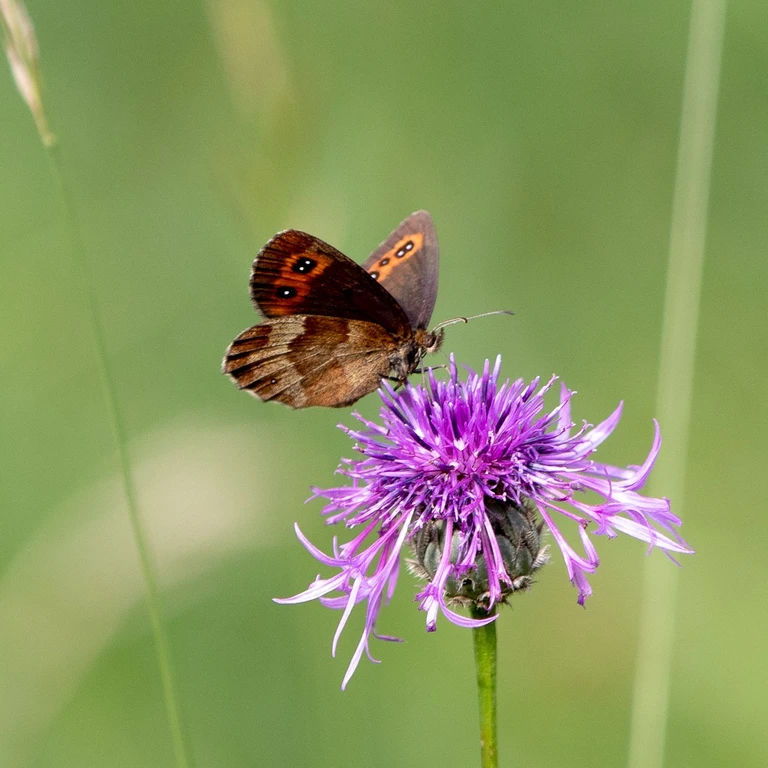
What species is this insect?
Erebia aethiops
